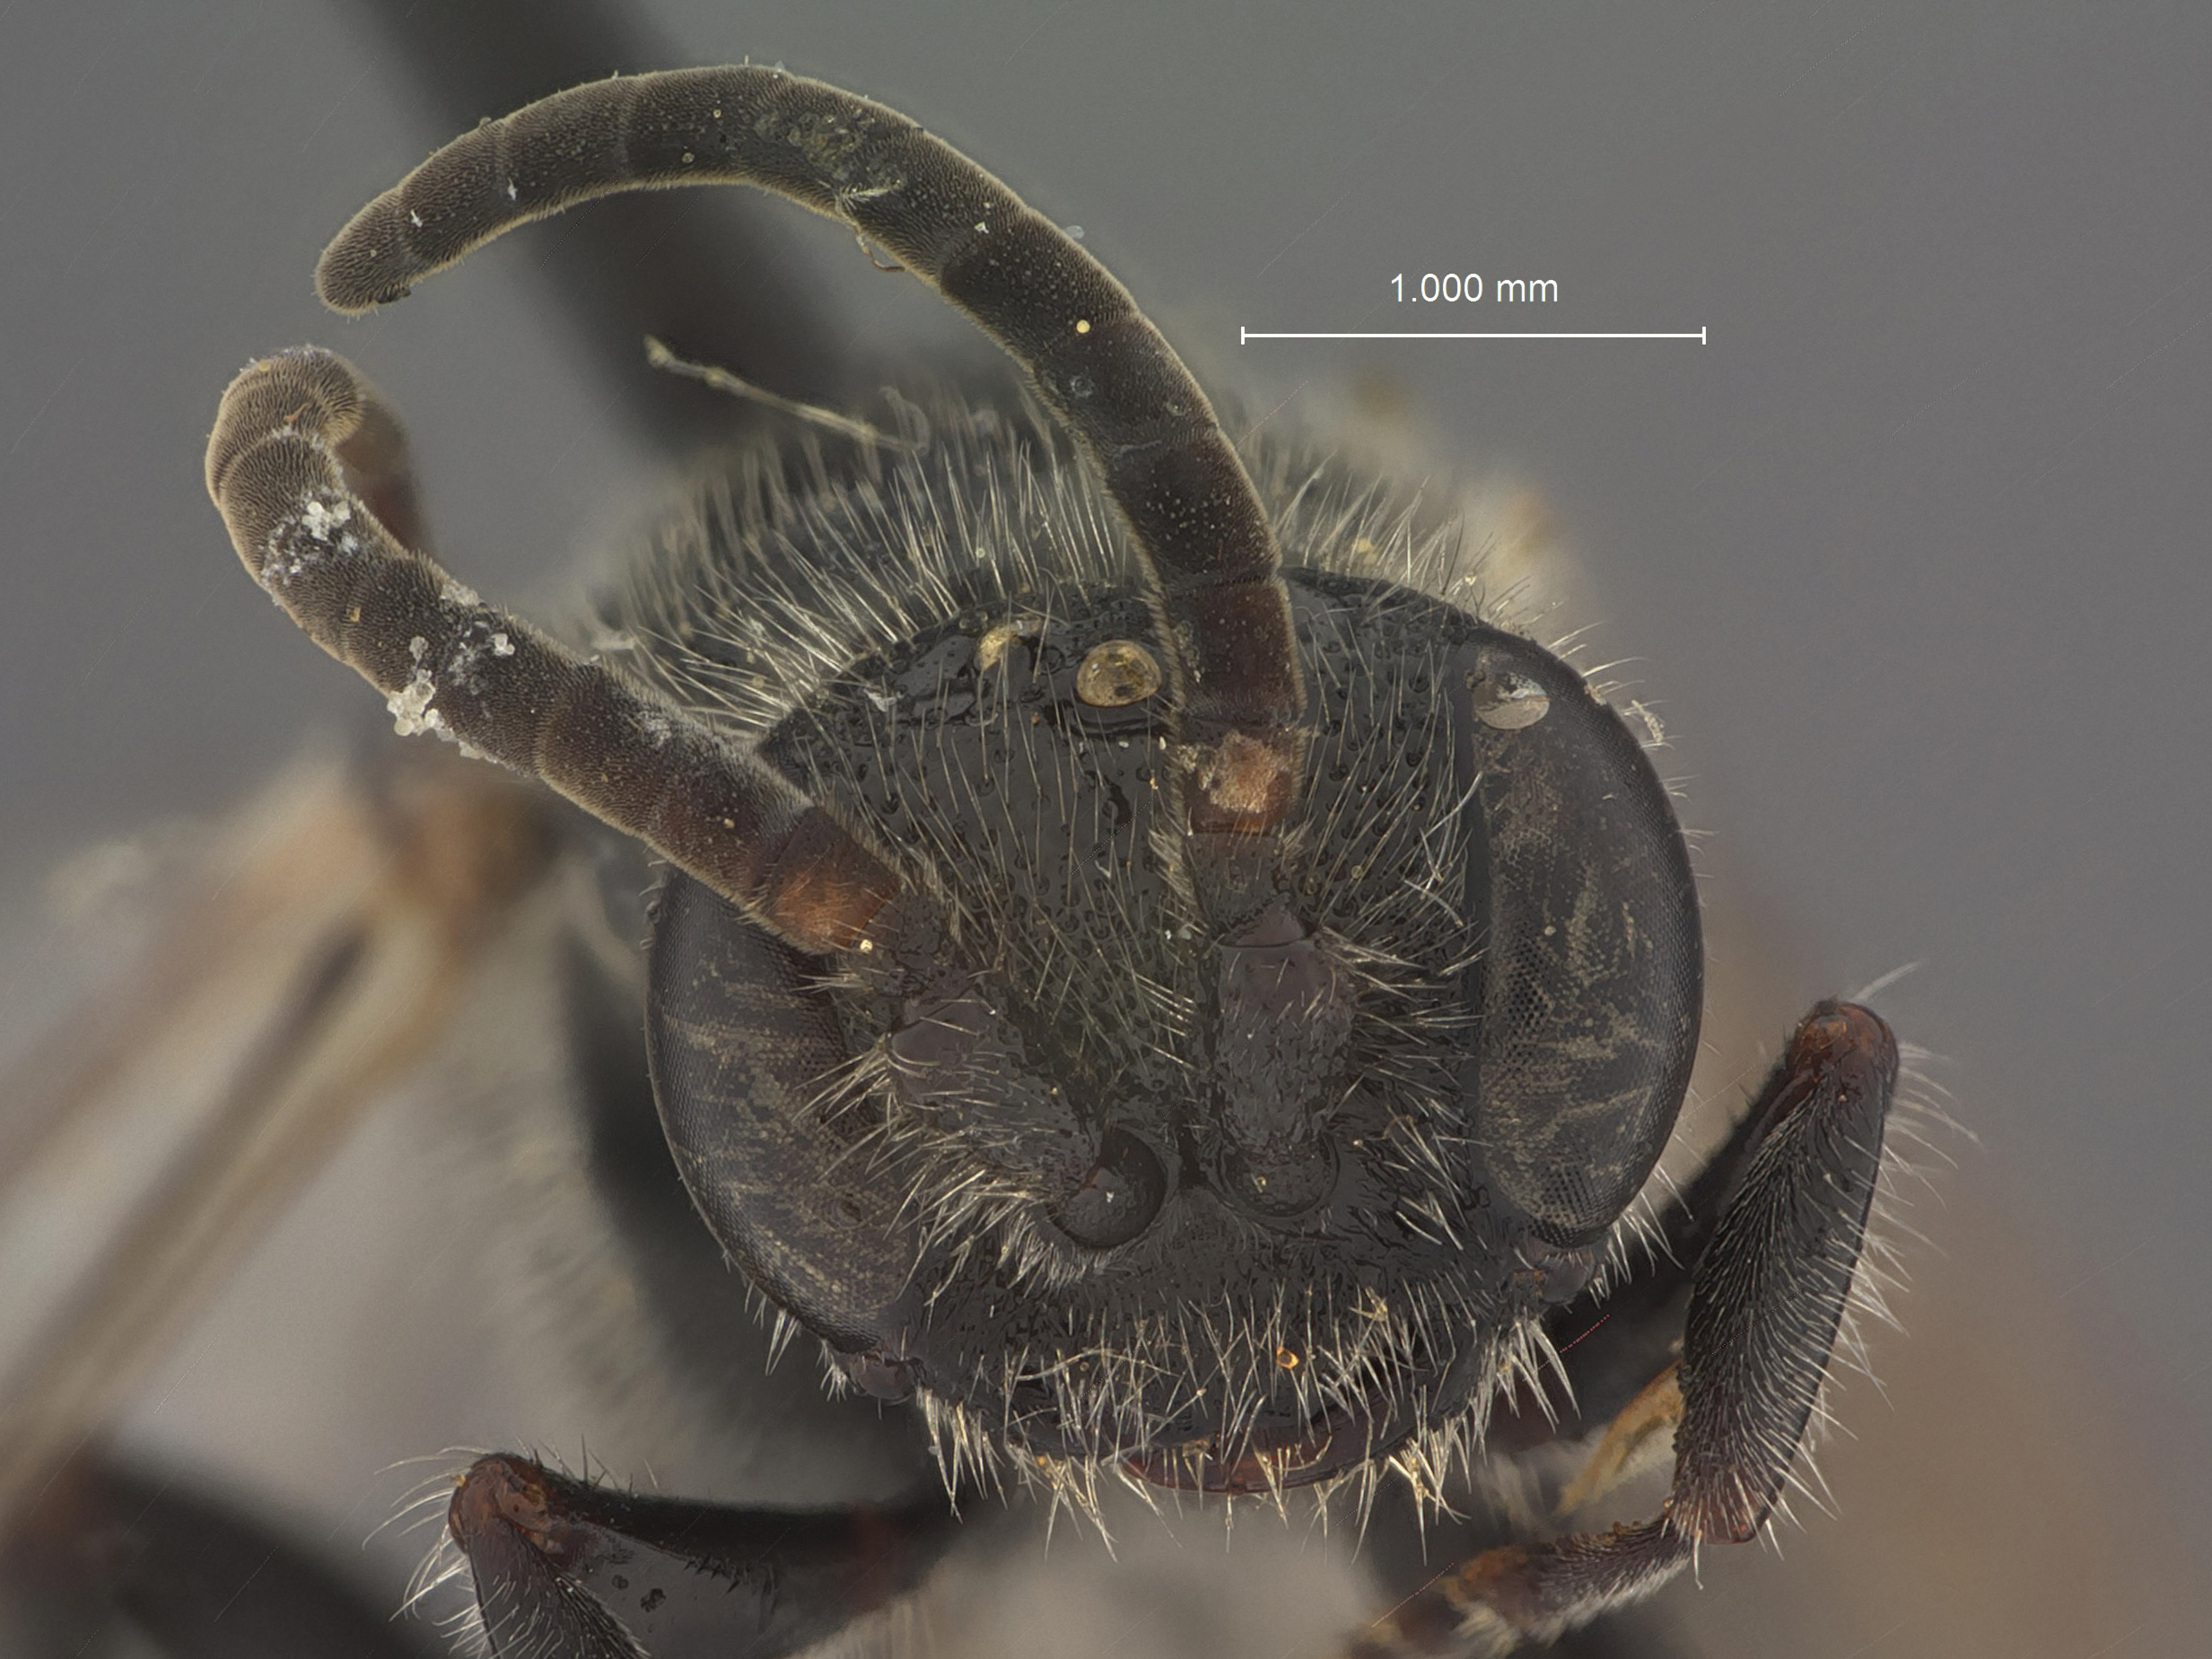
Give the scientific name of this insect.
Tiphia tepola
